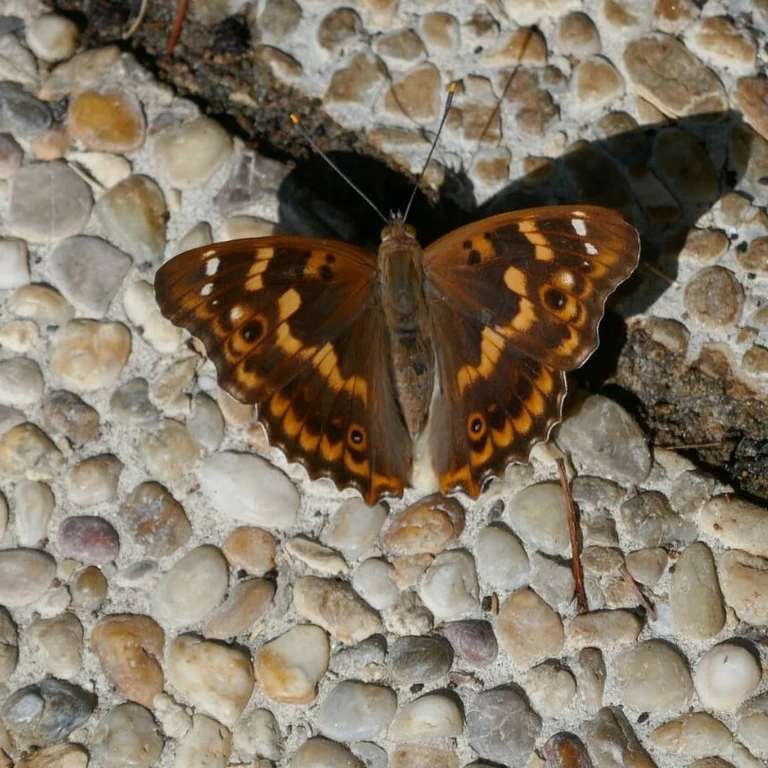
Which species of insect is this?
Apatura ilia
